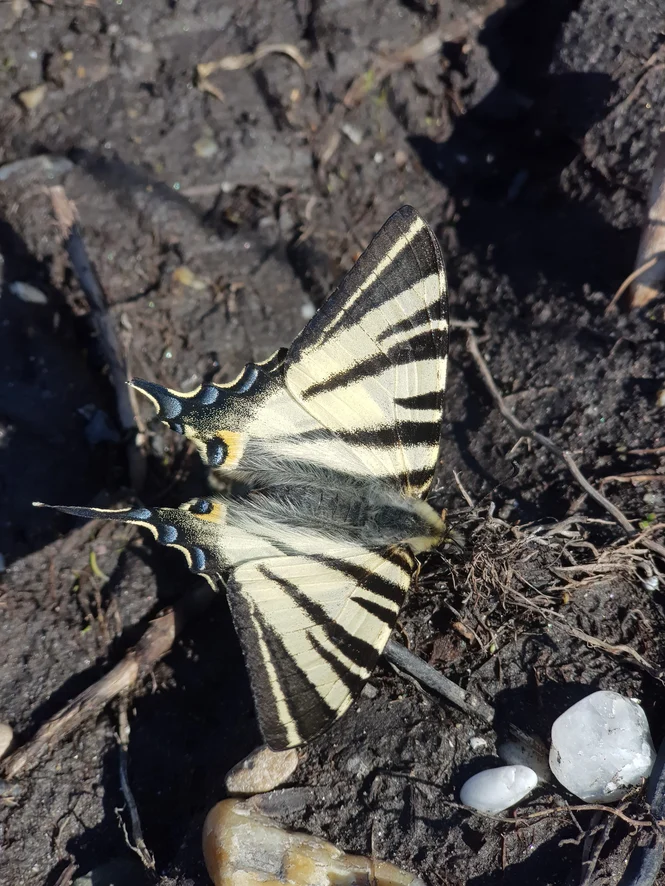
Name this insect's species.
Iphiclides podalirius
